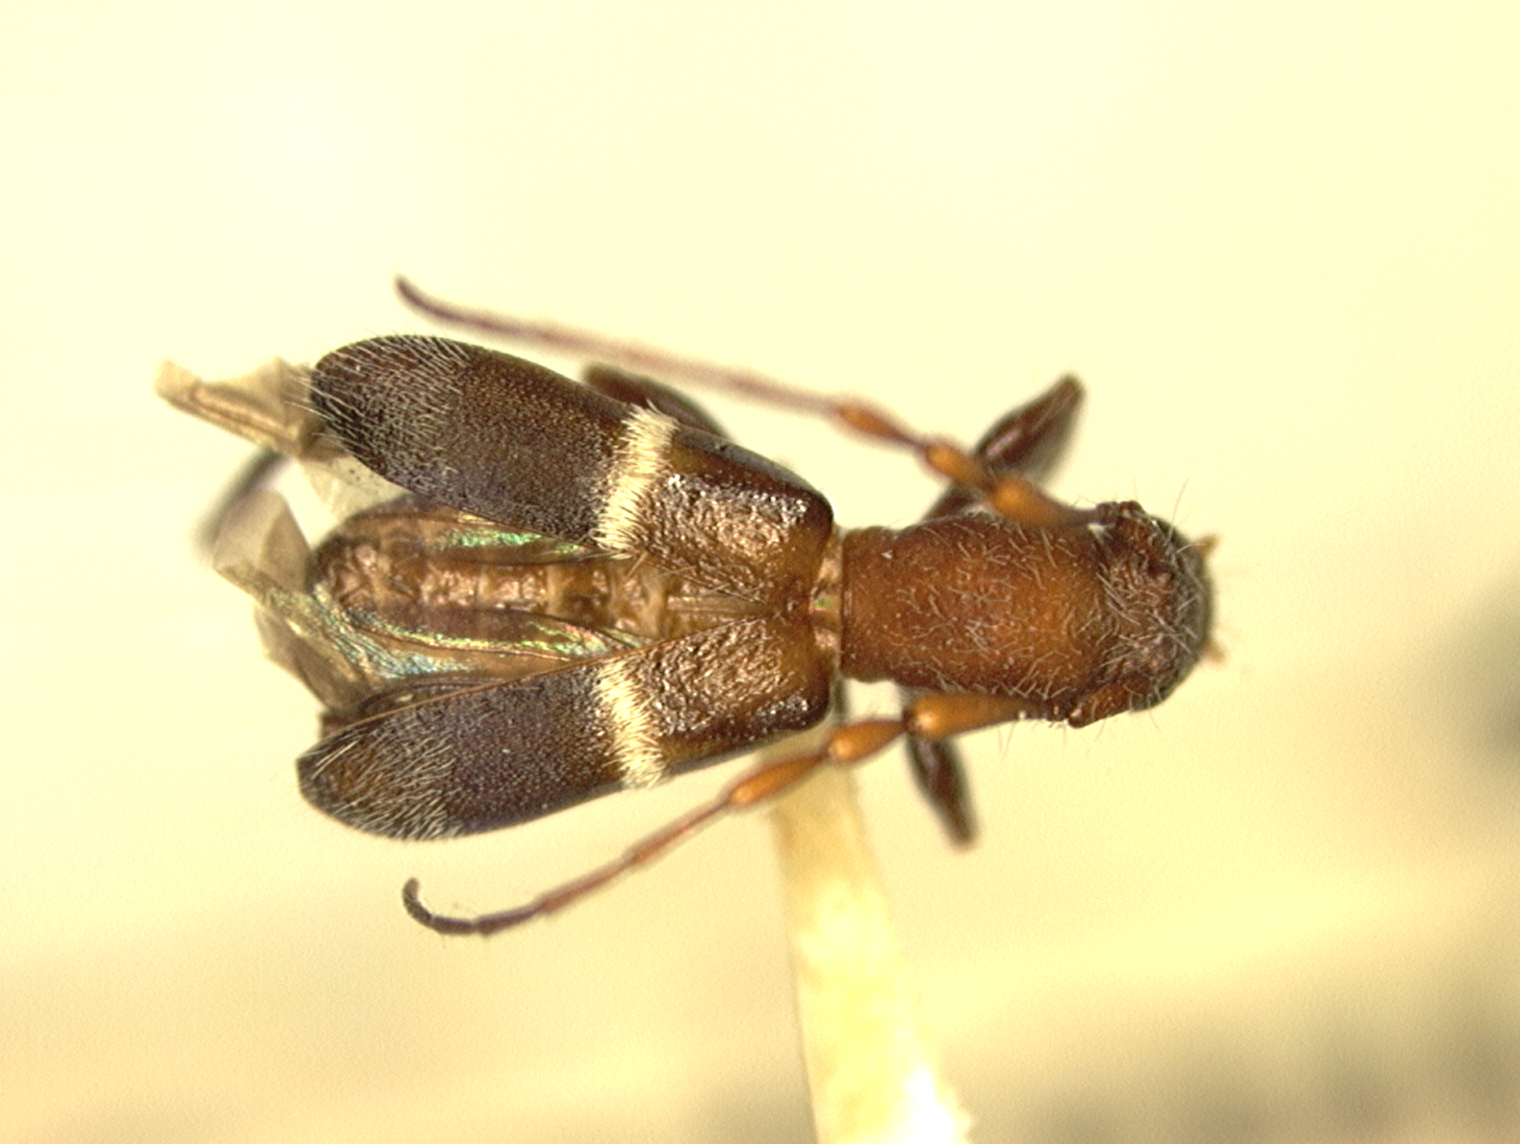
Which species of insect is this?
Pentanodes albofasciatus
